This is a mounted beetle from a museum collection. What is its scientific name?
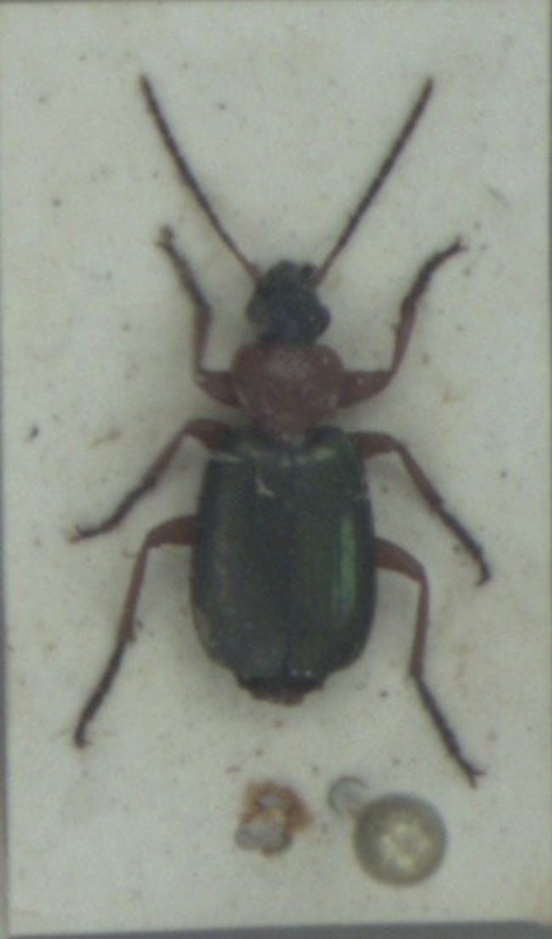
Lebia chlorocephala
